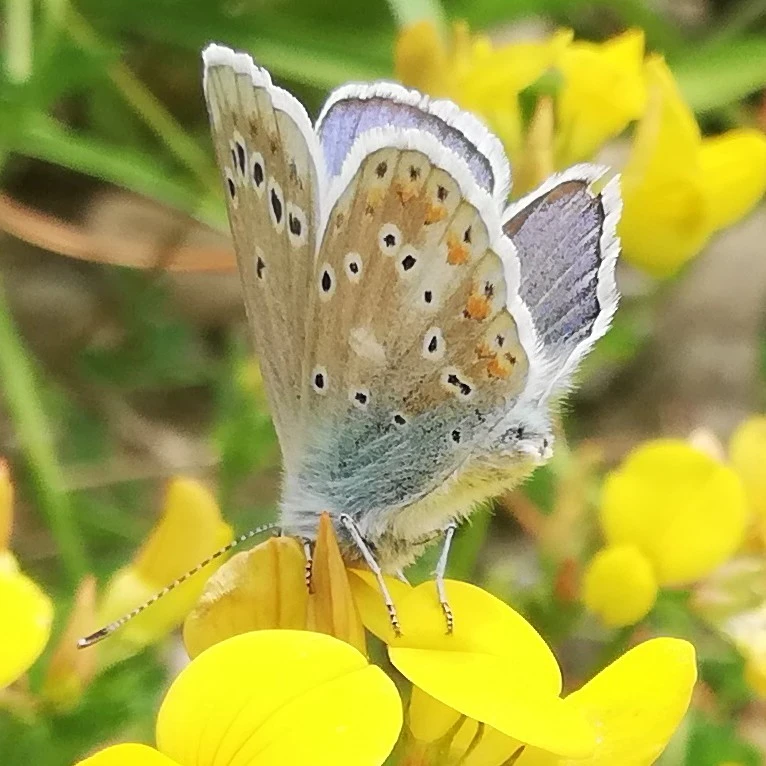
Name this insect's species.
Polyommatus dorylas
